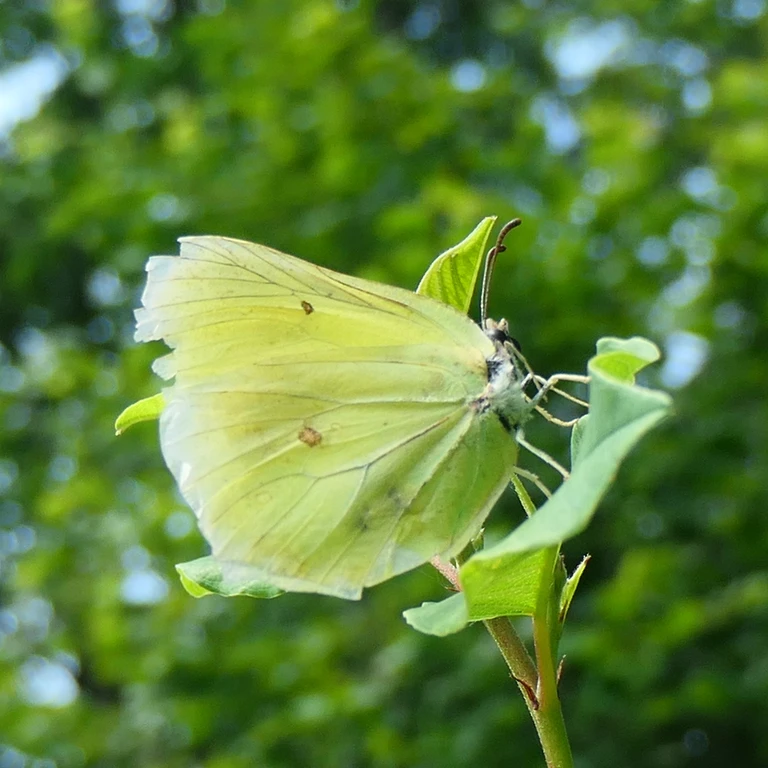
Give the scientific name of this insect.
Gonepteryx rhamni
